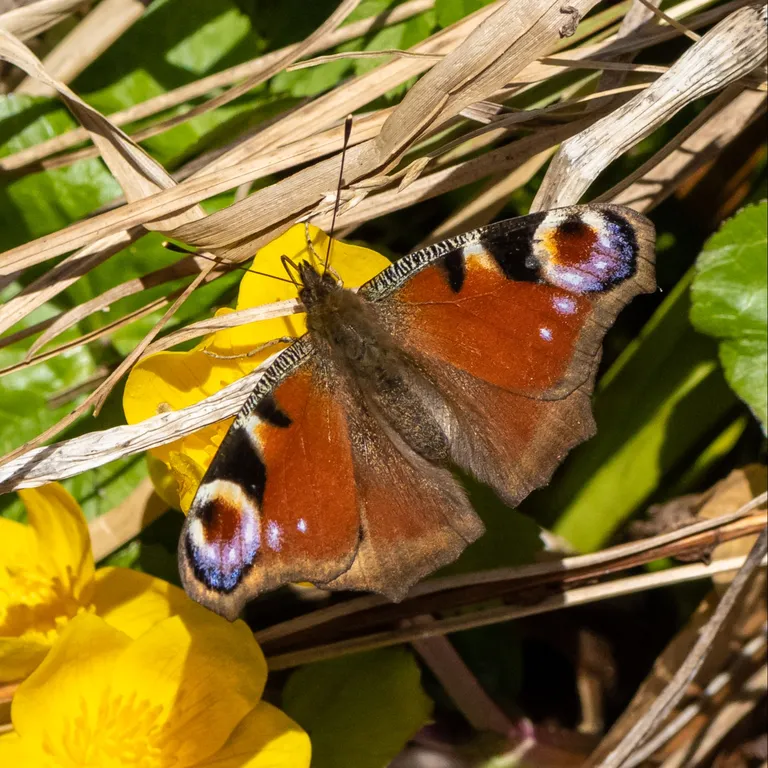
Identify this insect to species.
Aglais io
